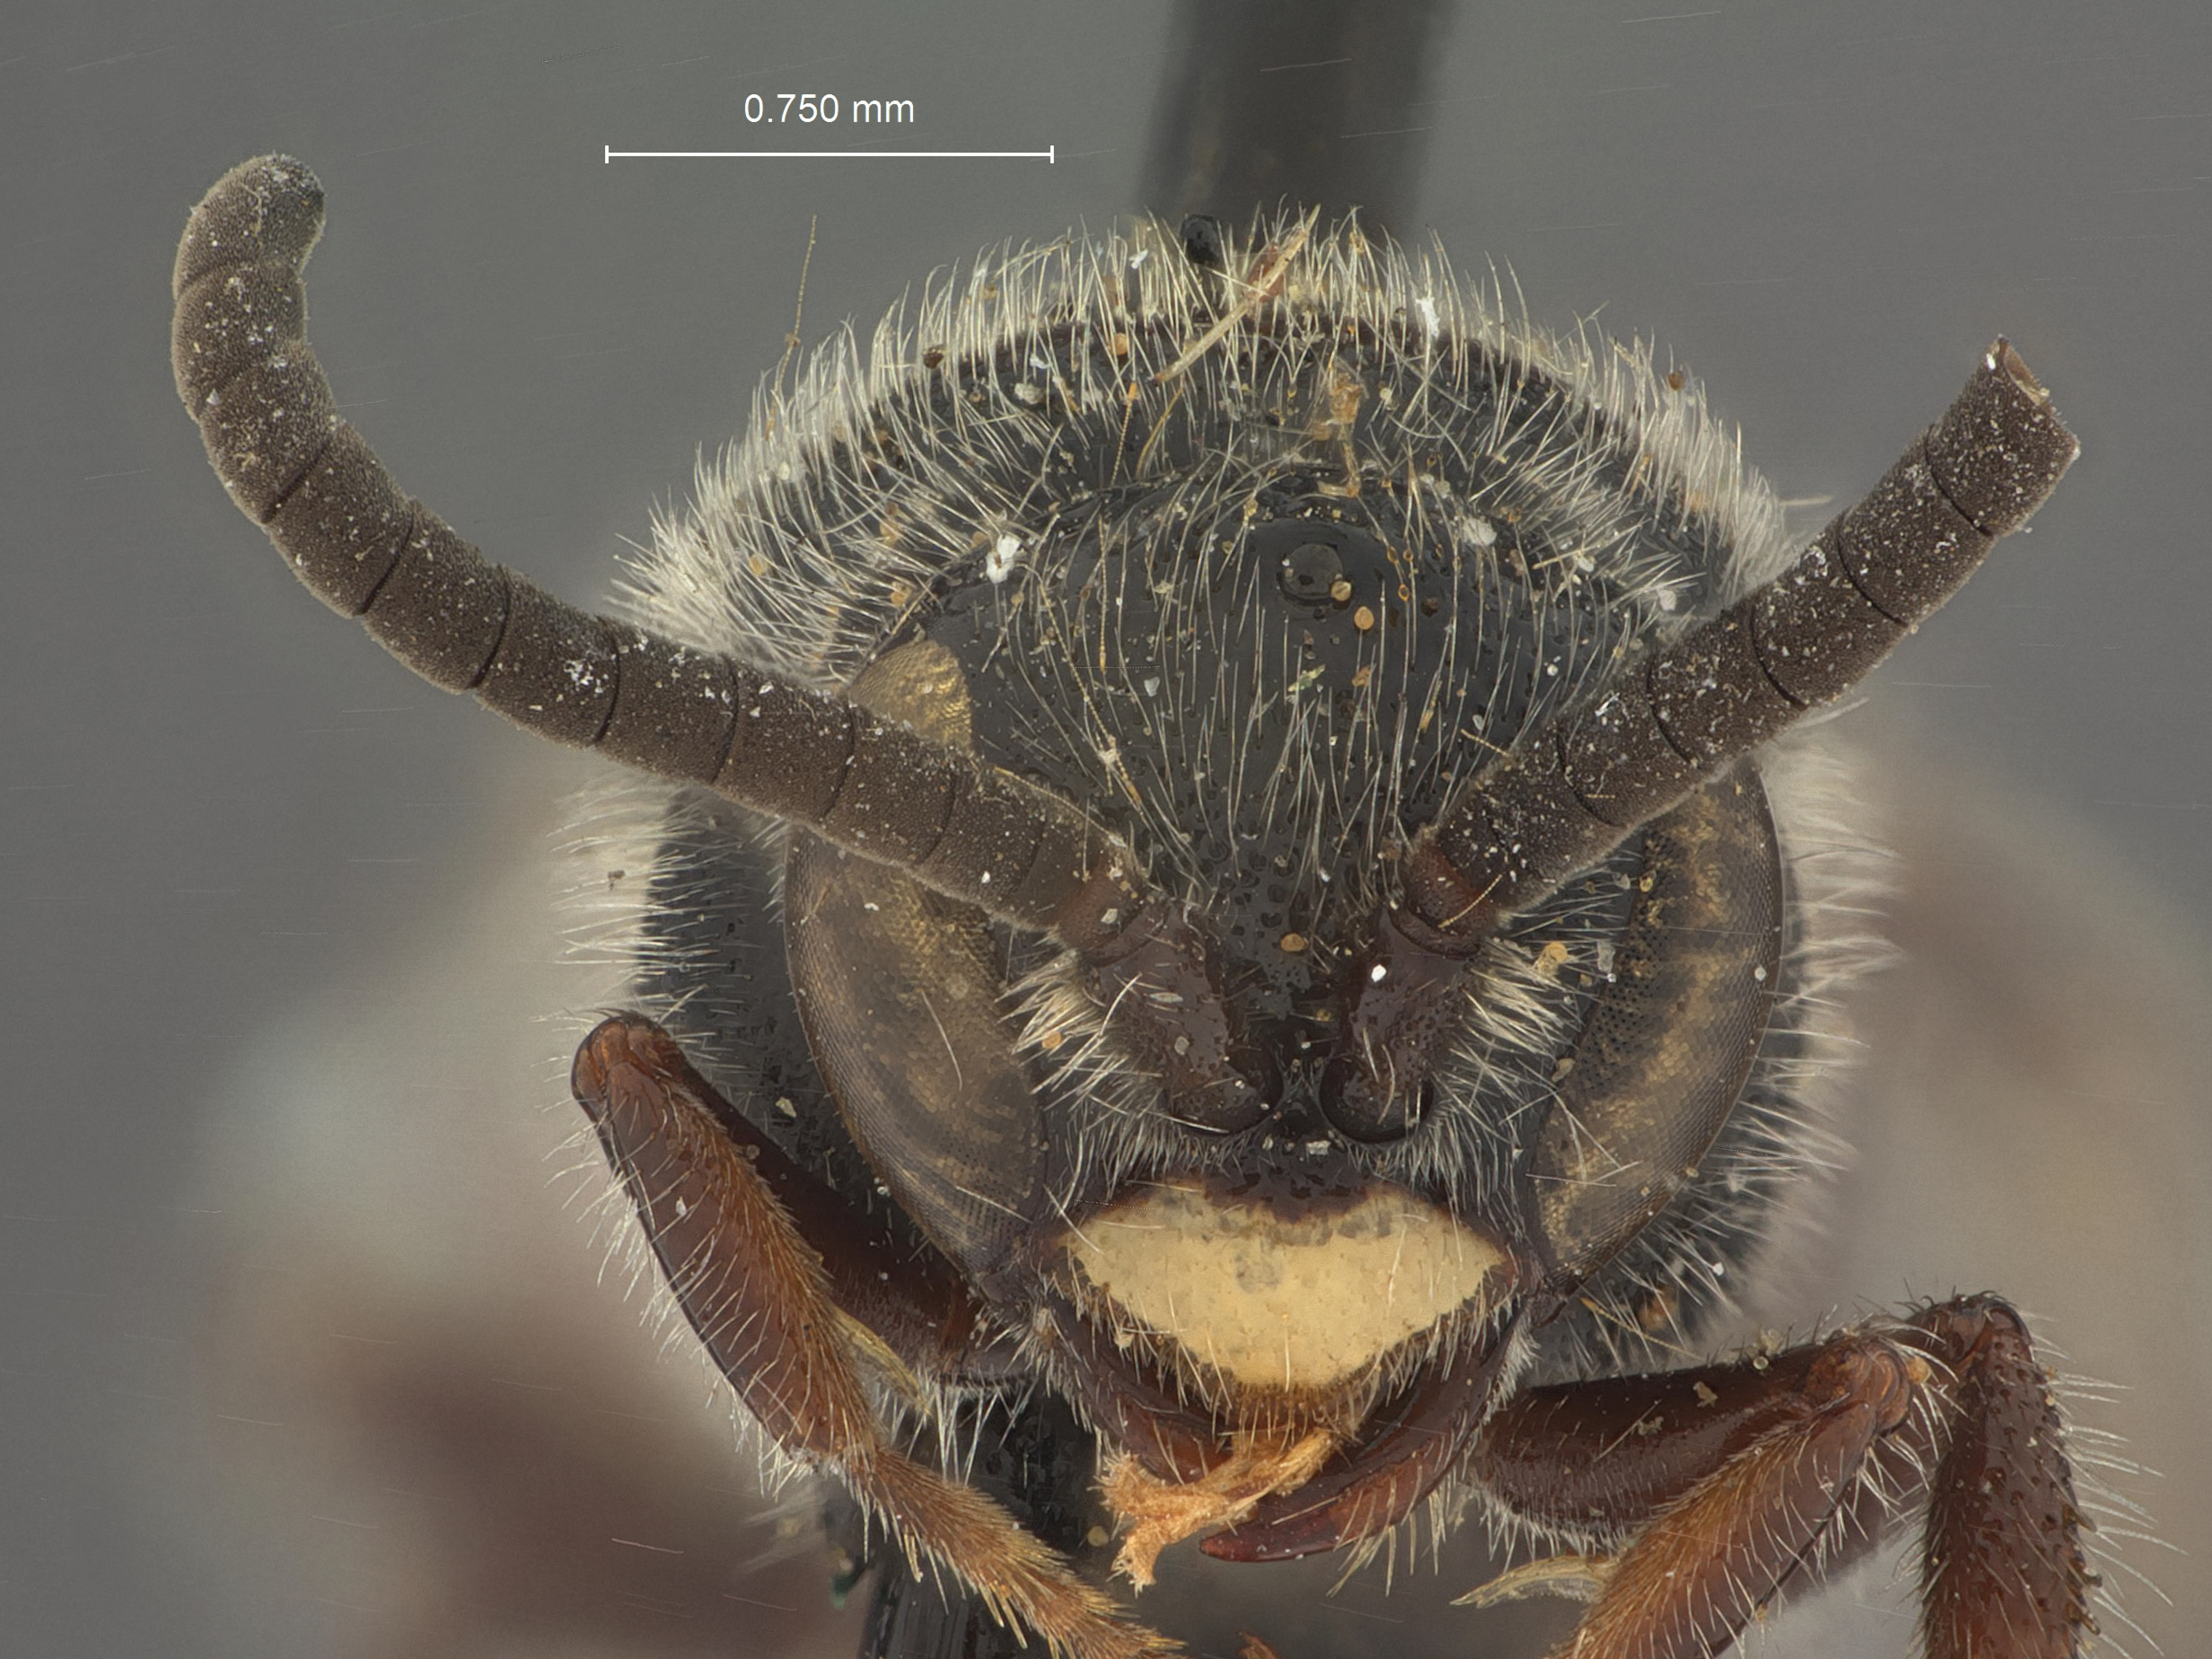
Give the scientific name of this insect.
Paratiphia bridwelli
